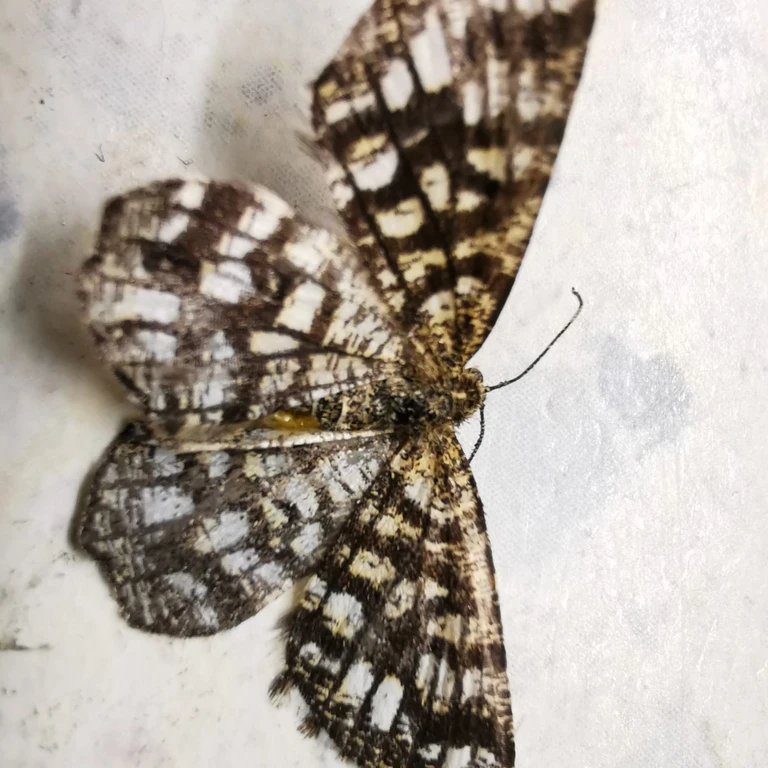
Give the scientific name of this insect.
Chiasmia clathrata
